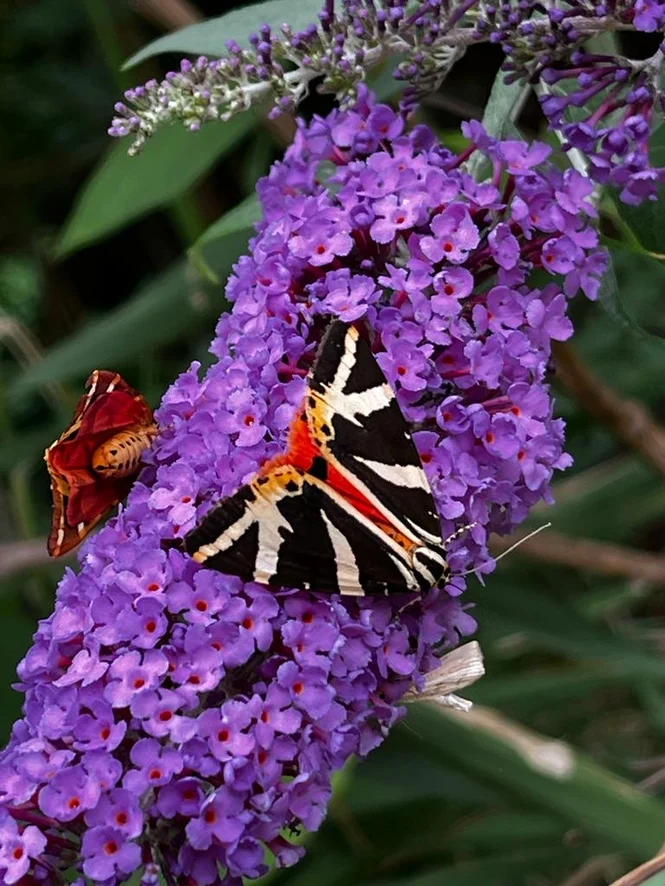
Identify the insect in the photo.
Euplagia quadripunctaria
